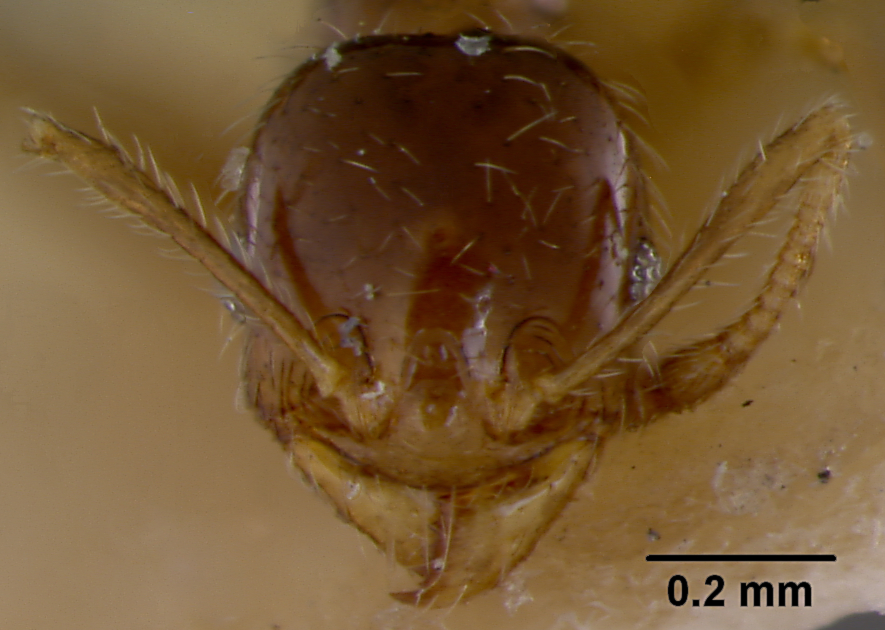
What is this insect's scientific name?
Pheidole hondurensis
